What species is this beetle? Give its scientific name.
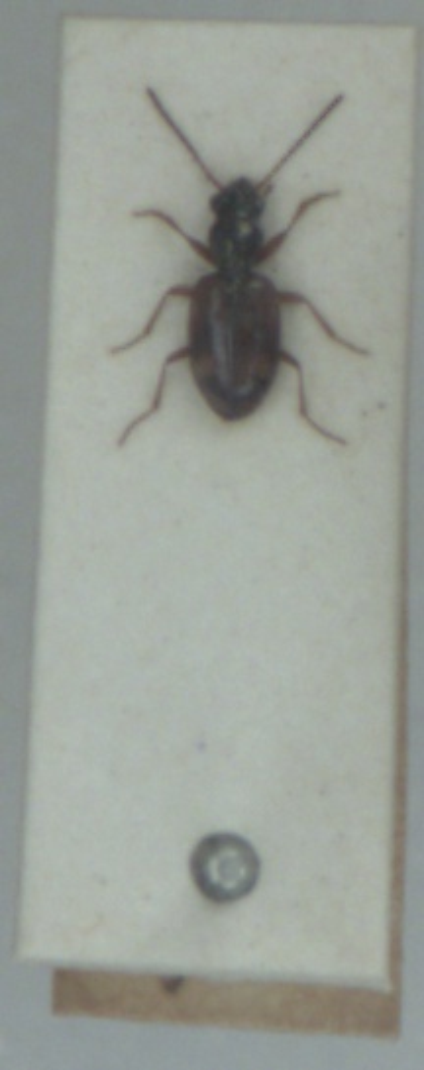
Bembidion articulatum
